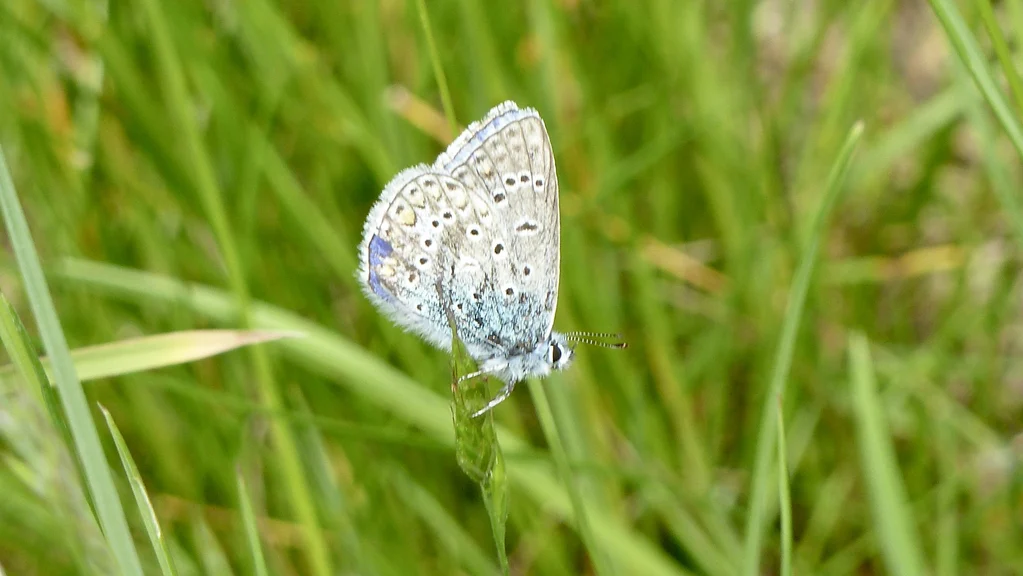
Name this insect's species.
Polyommatus icarus
